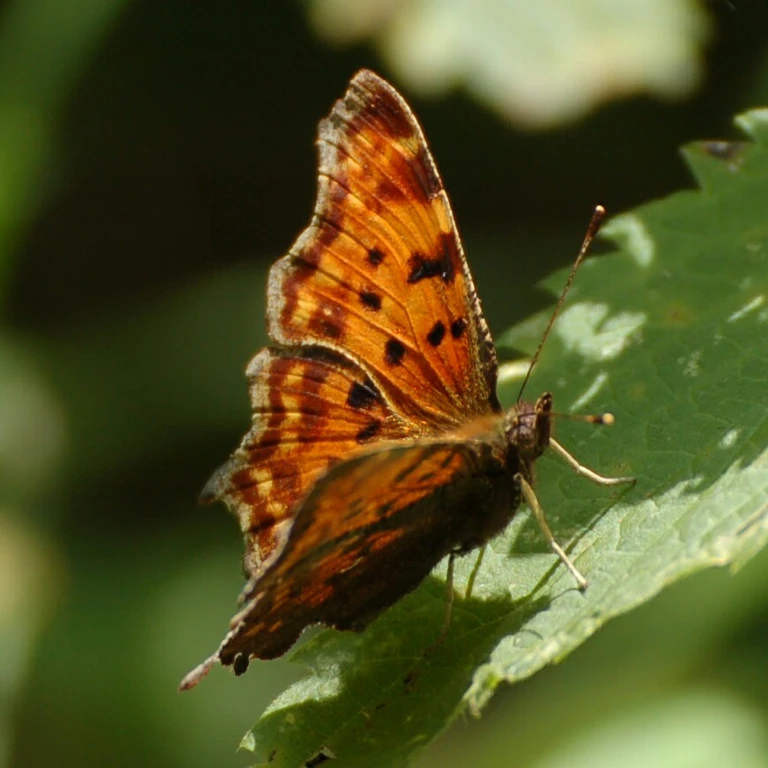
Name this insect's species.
Polygonia c-album
